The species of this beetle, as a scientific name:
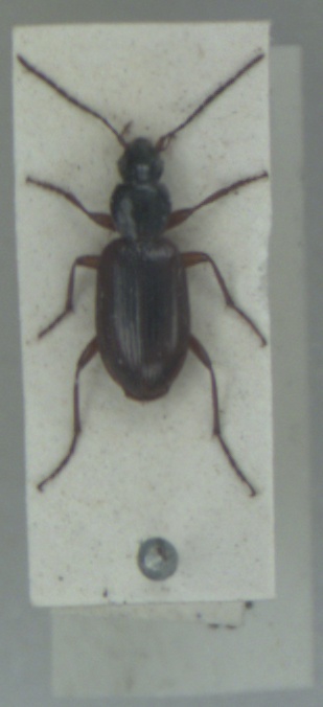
Agonum thoreyi
